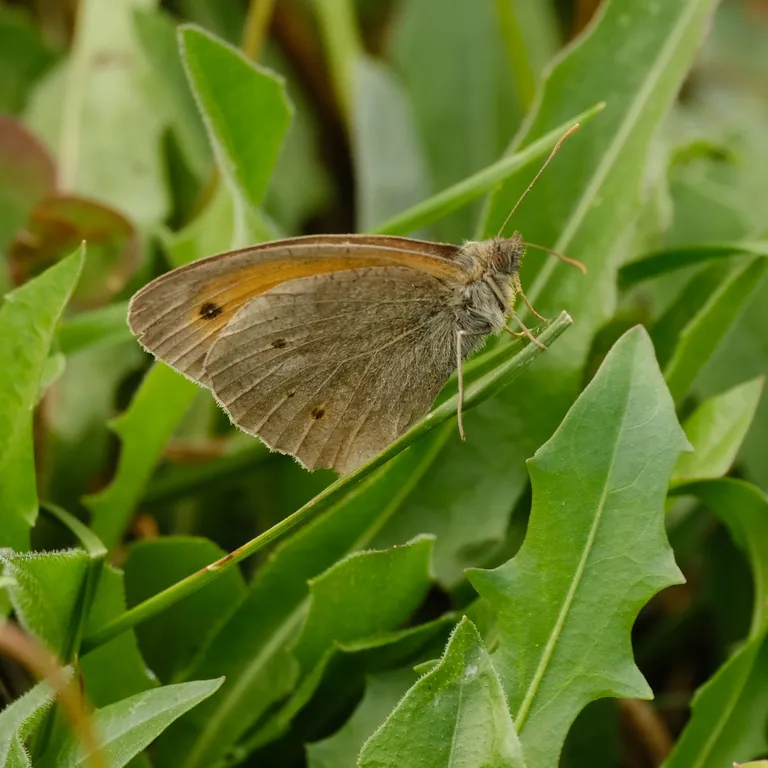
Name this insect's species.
Maniola jurtina
